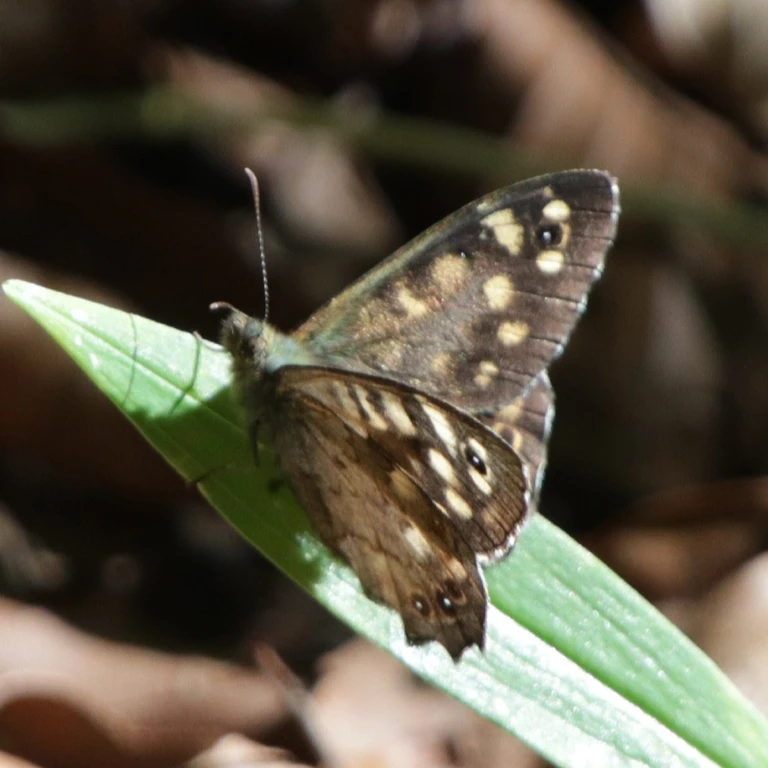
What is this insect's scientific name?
Pararge aegeria
